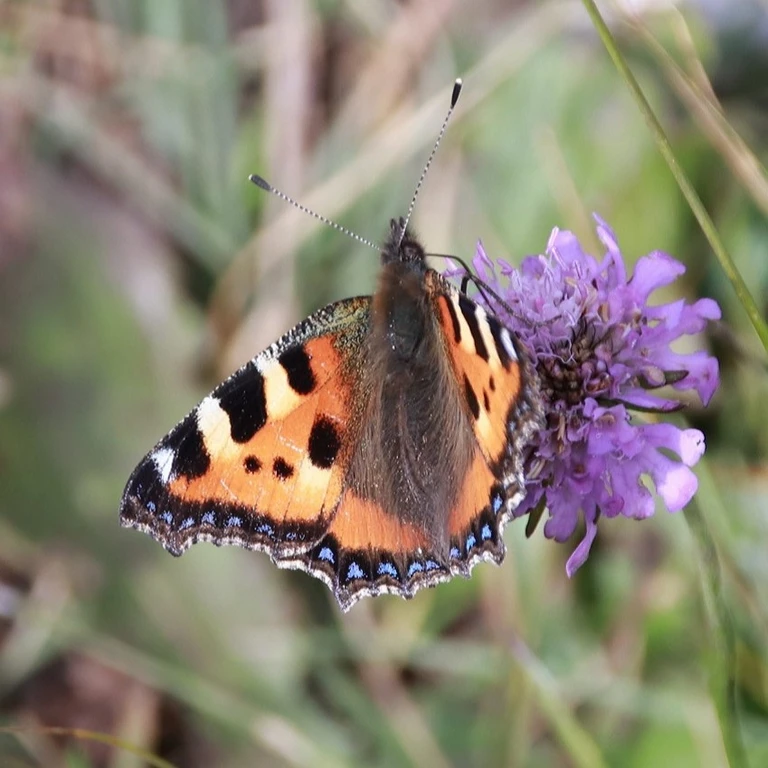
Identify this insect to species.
Aglais urticae
